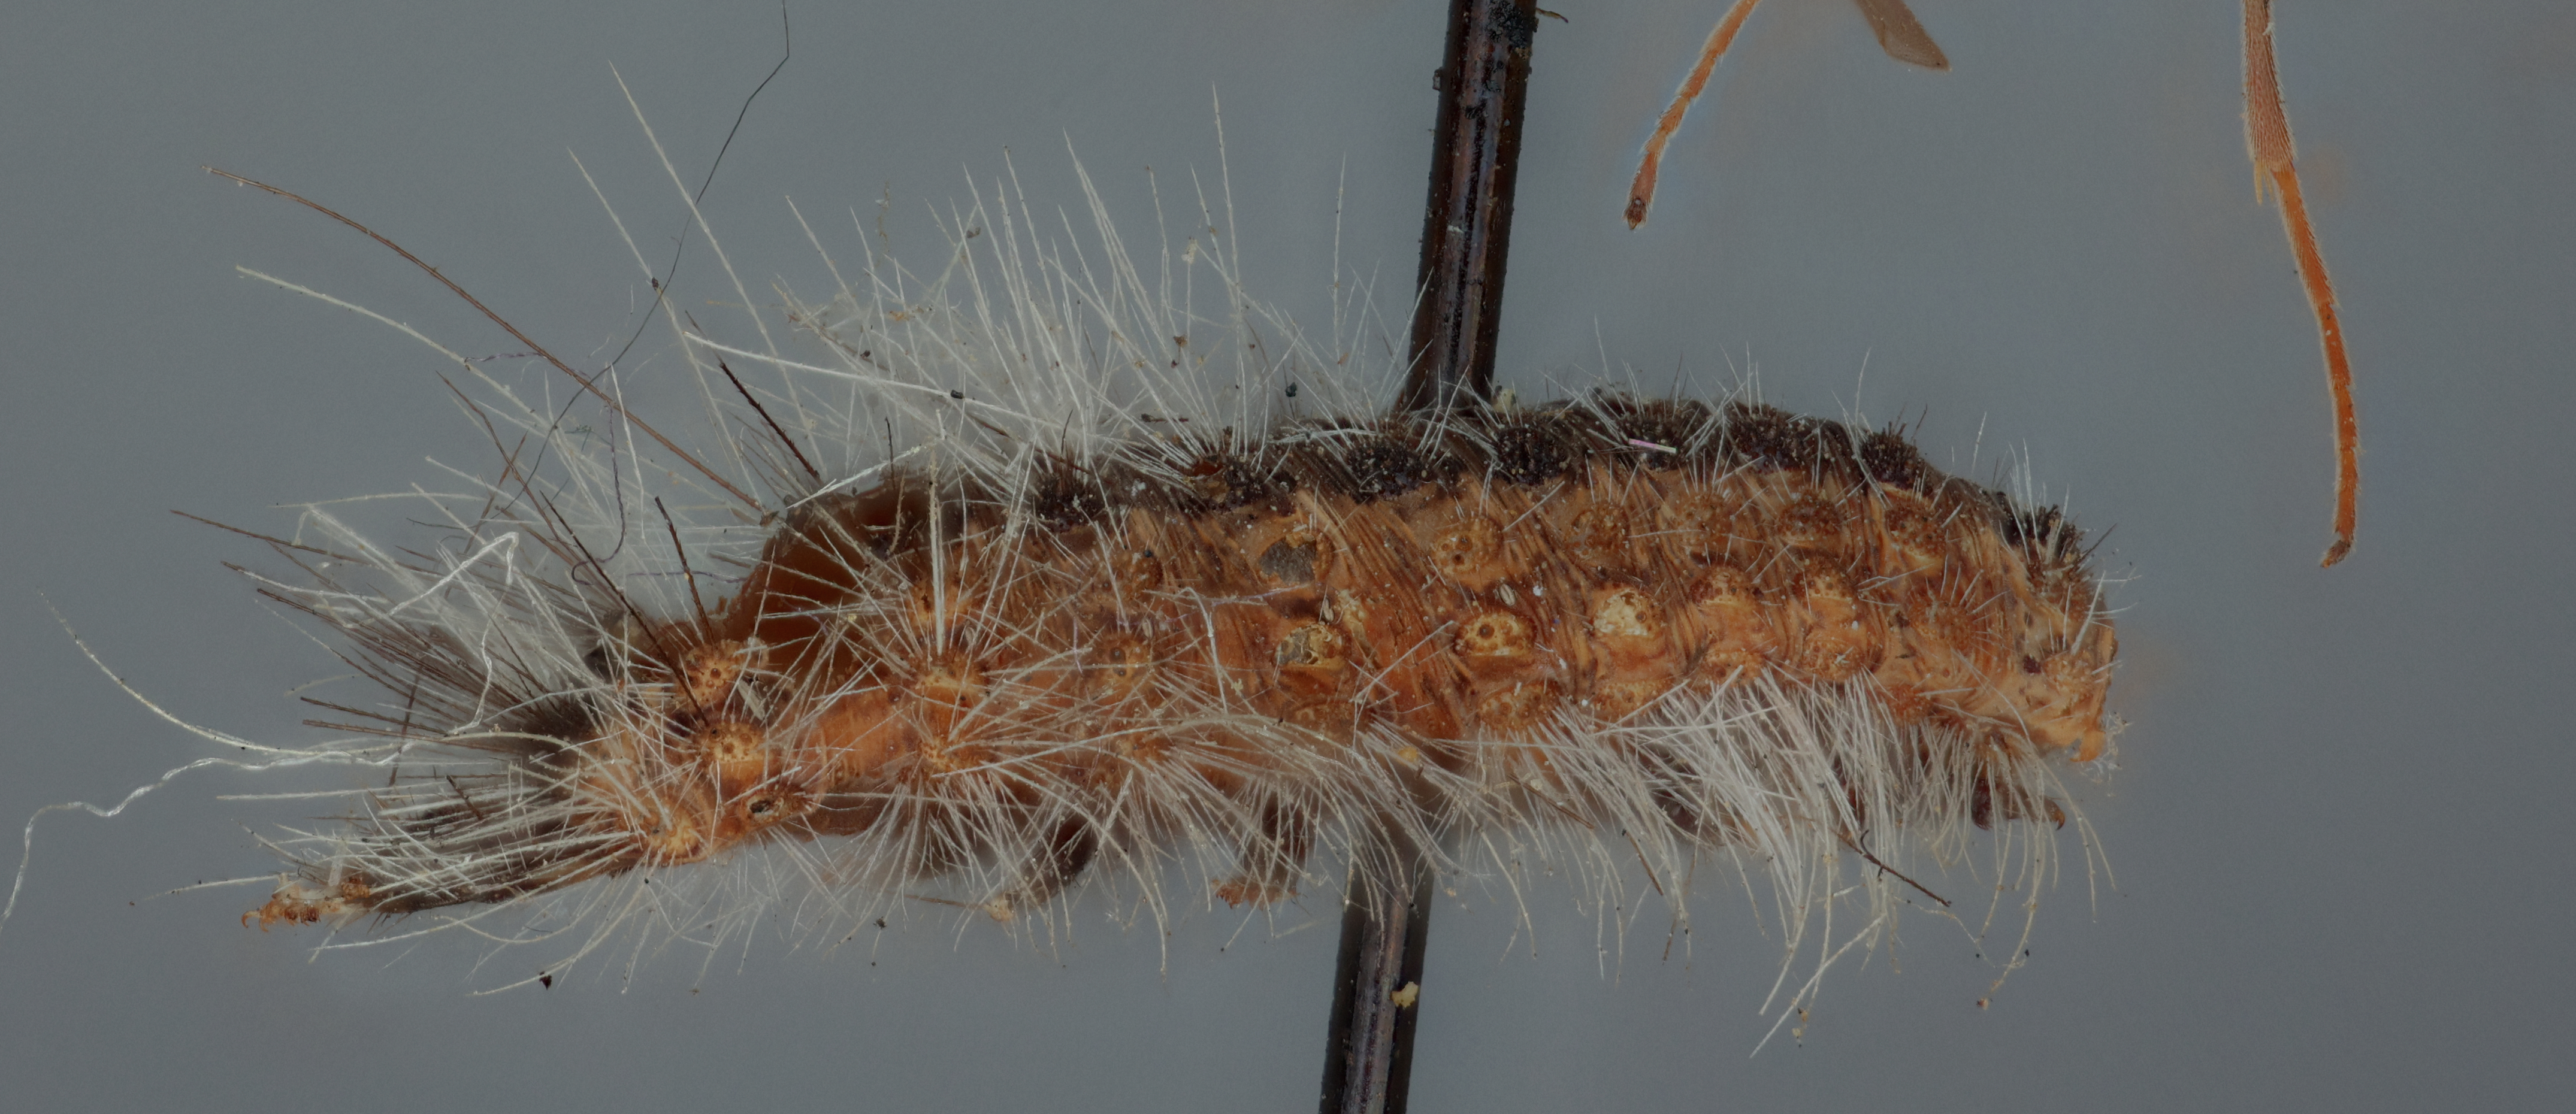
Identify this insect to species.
Rogas hyphantriae
